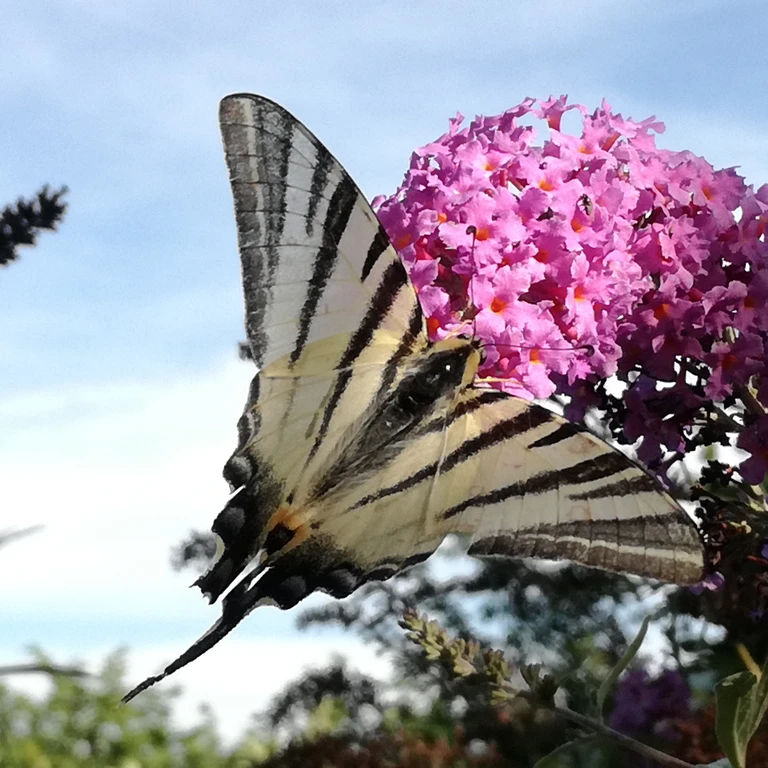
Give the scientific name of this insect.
Iphiclides podalirius
